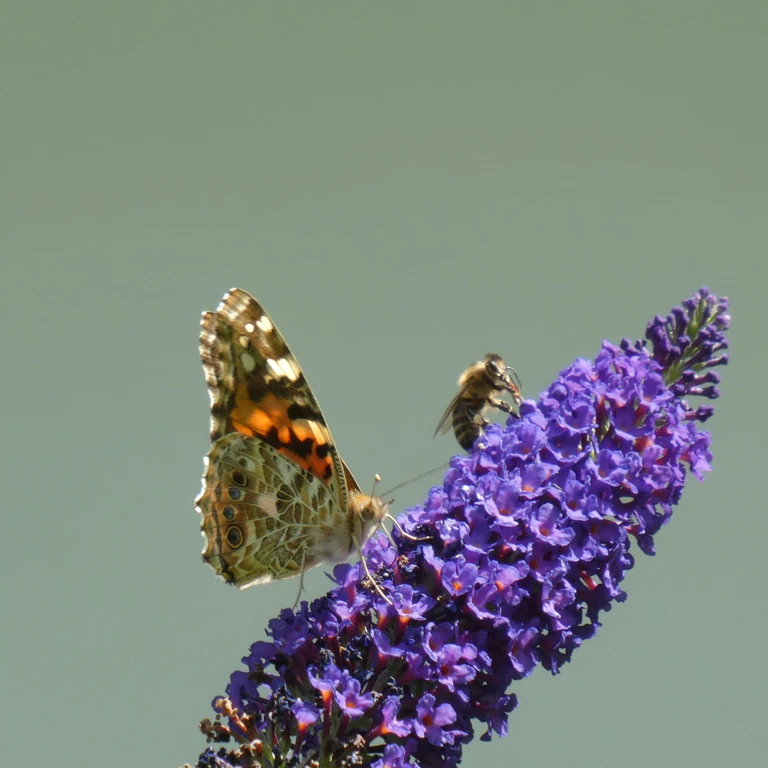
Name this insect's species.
Vanessa cardui
